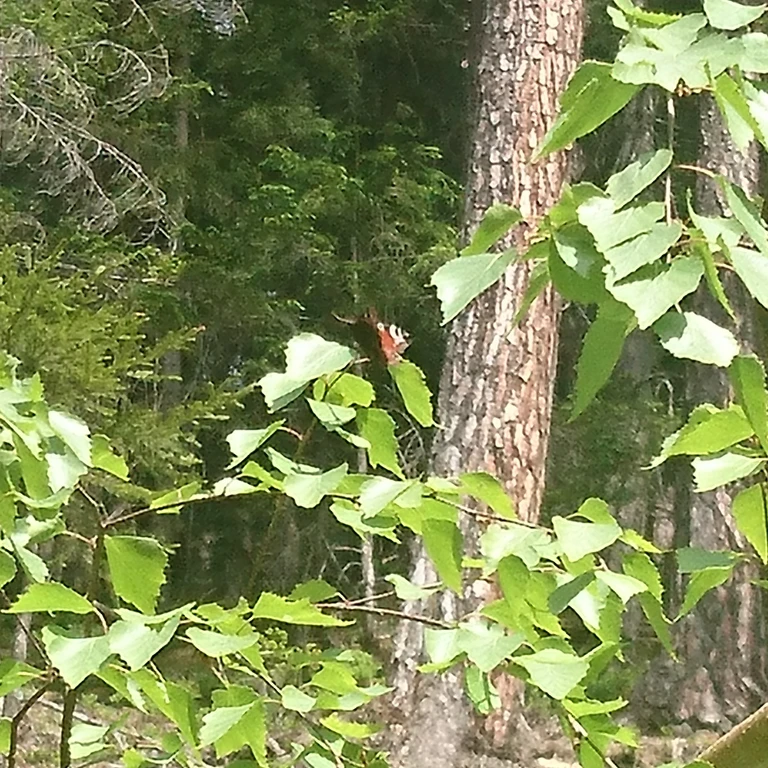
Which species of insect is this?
Aglais io
